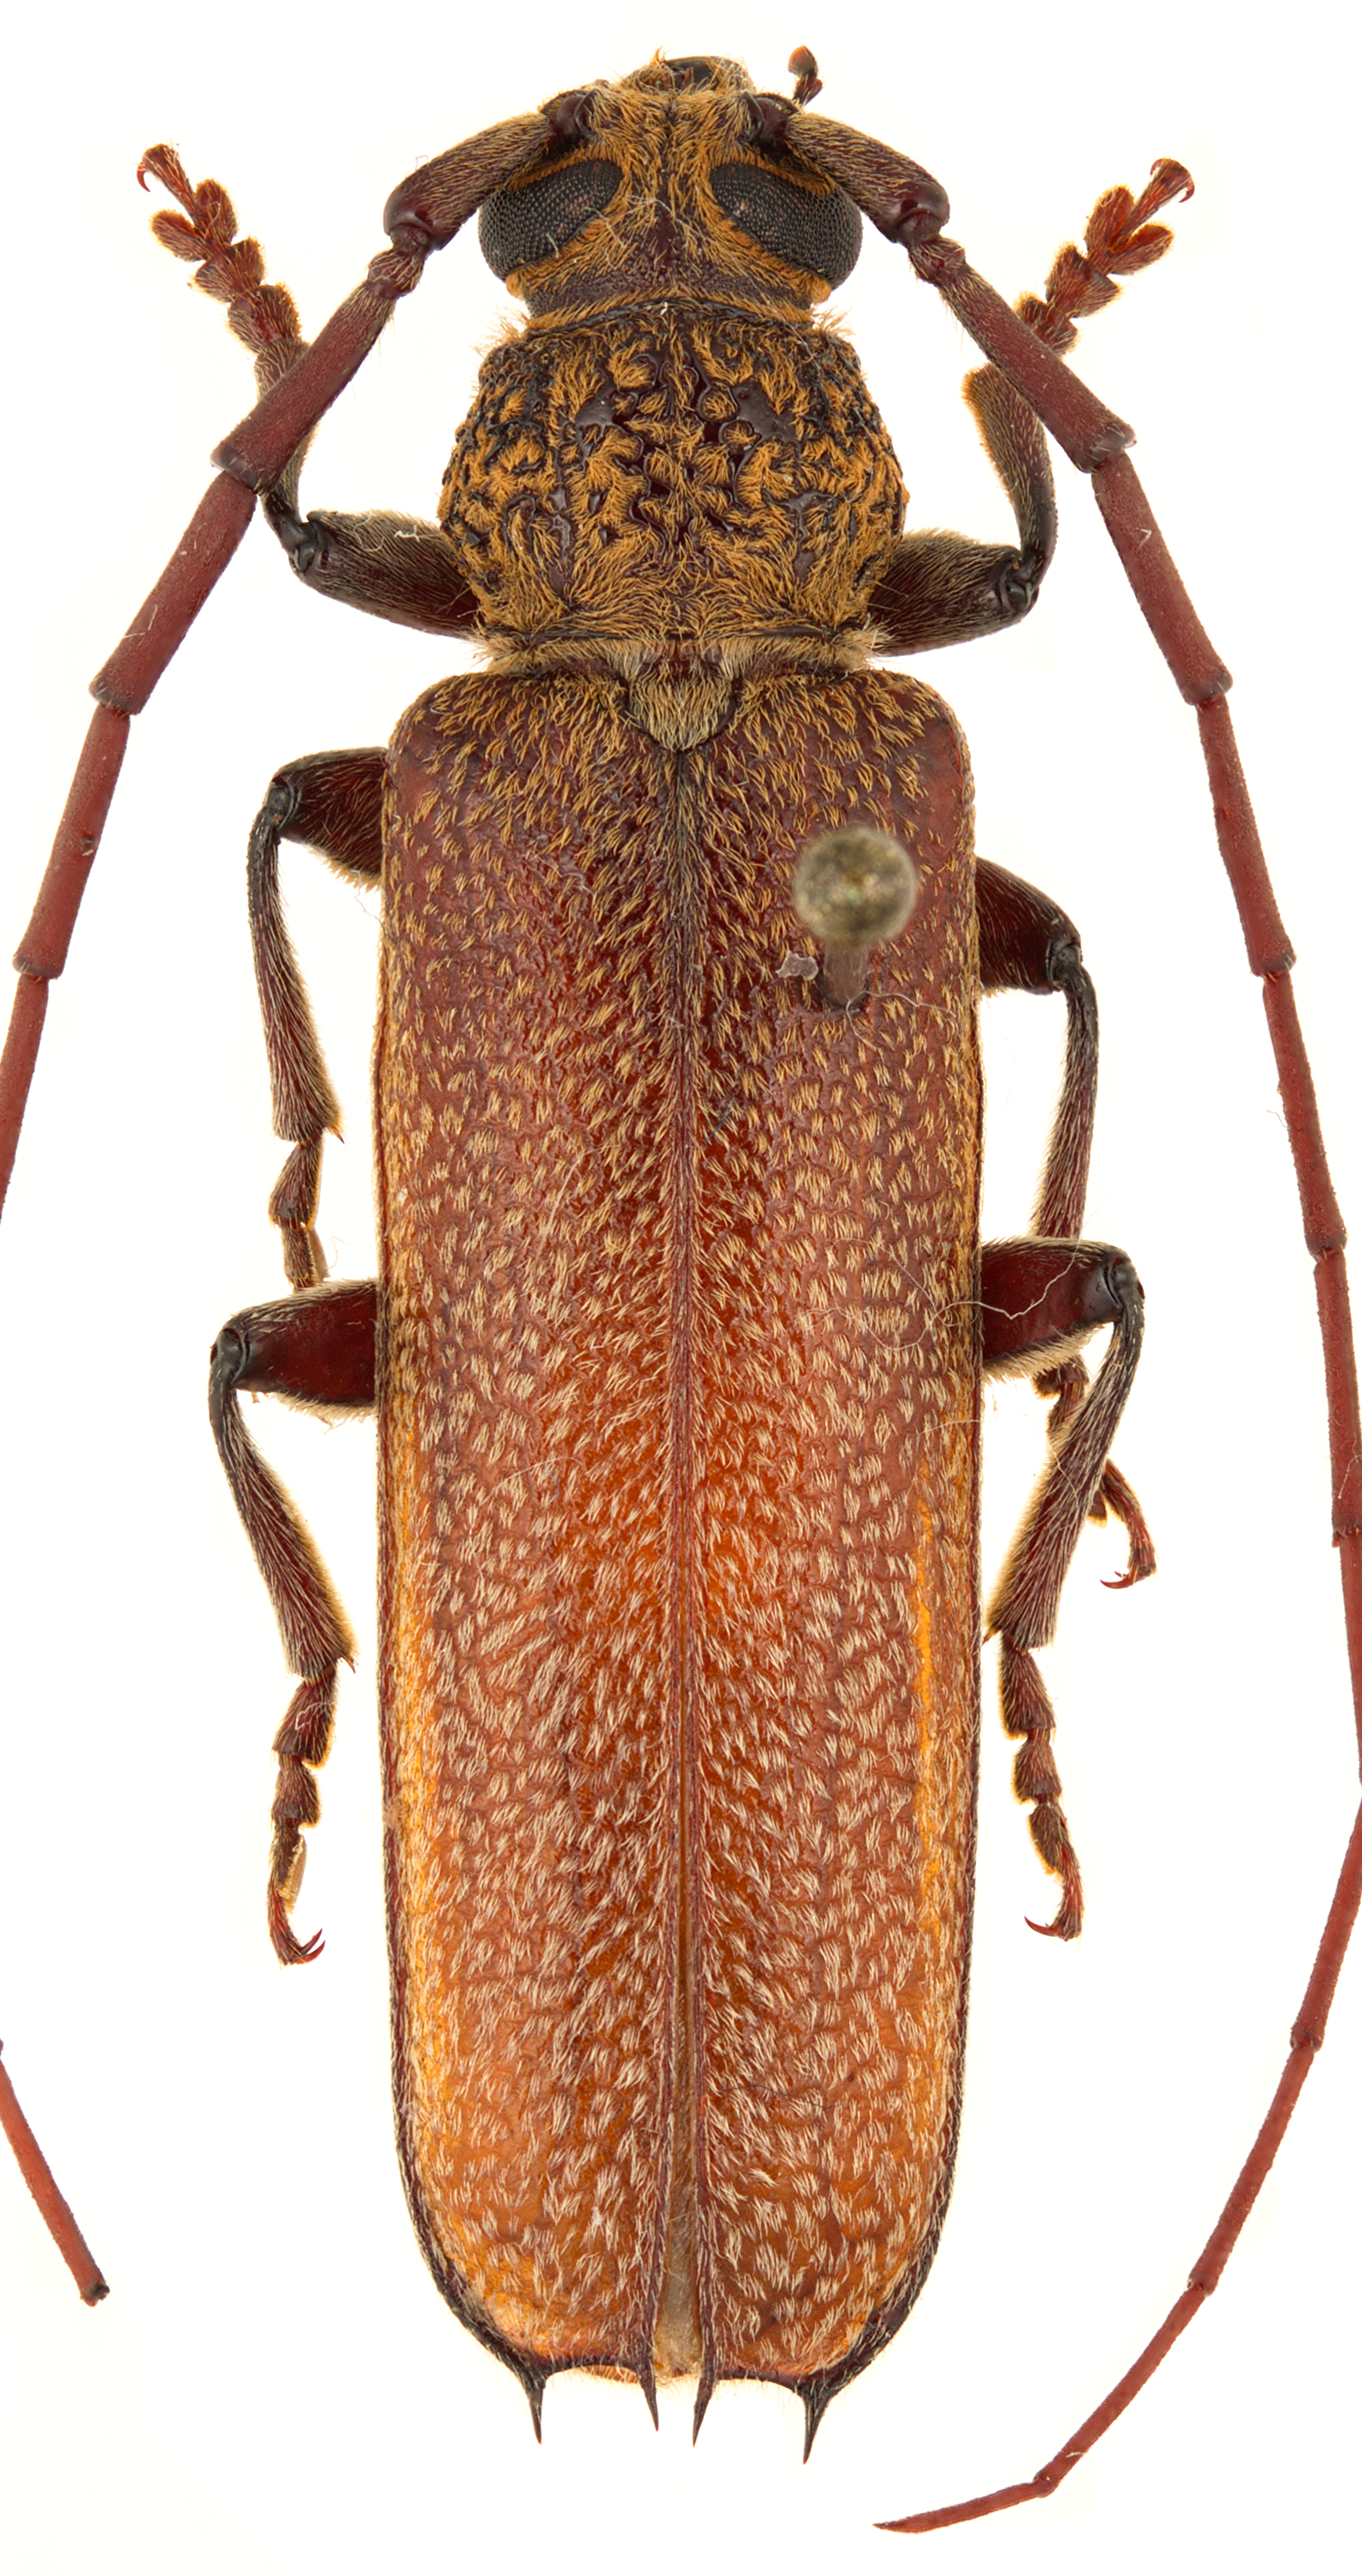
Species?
Praxithea derourei
